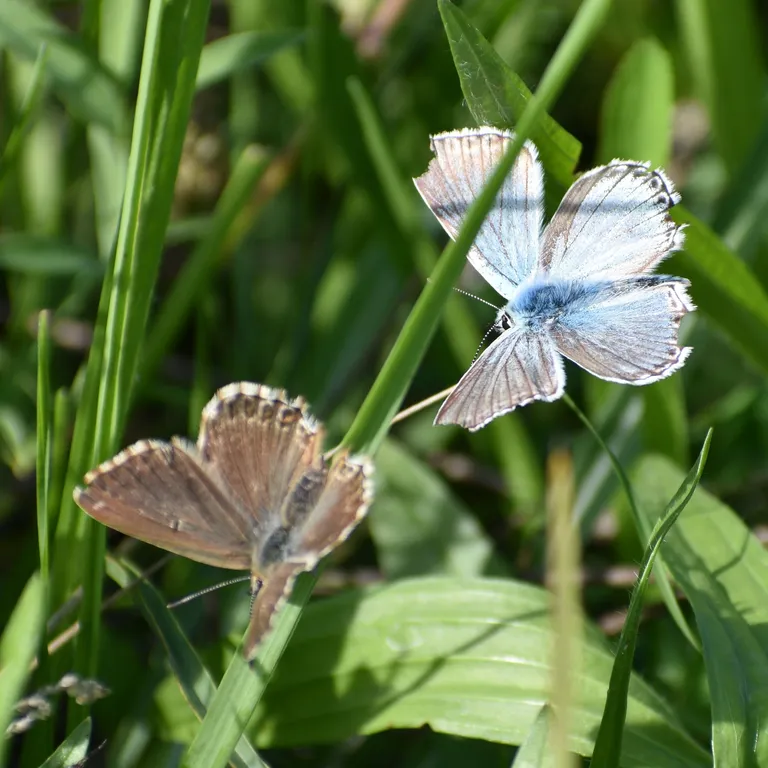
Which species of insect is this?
Lysandra coridon
